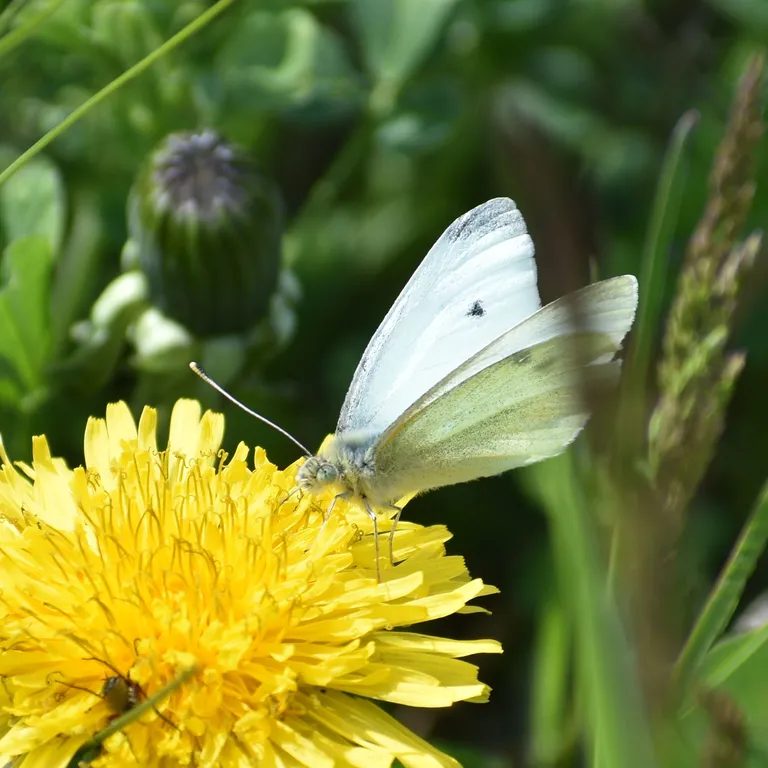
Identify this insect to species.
Pieris rapae
